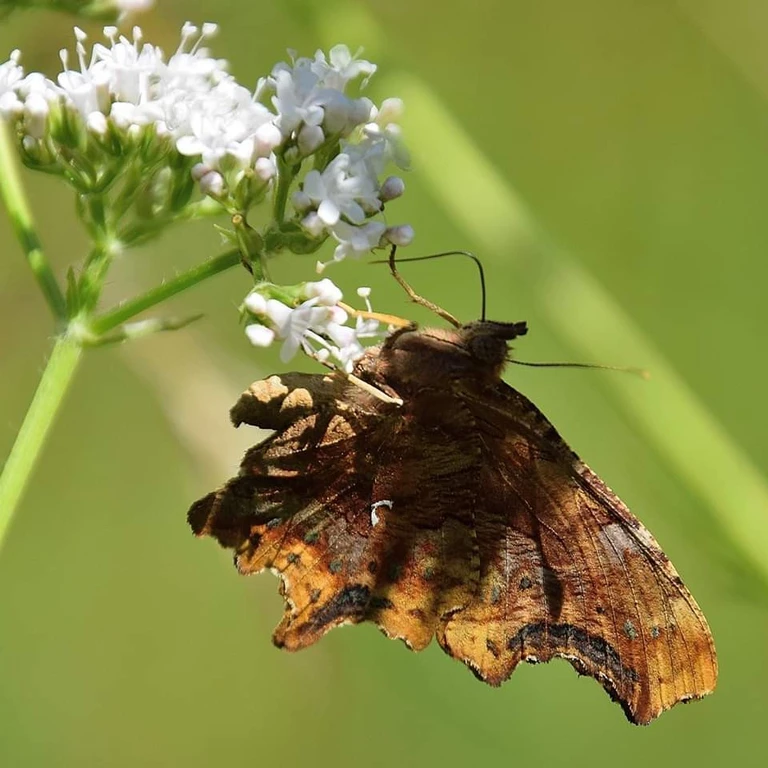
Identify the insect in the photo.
Polygonia c-album
